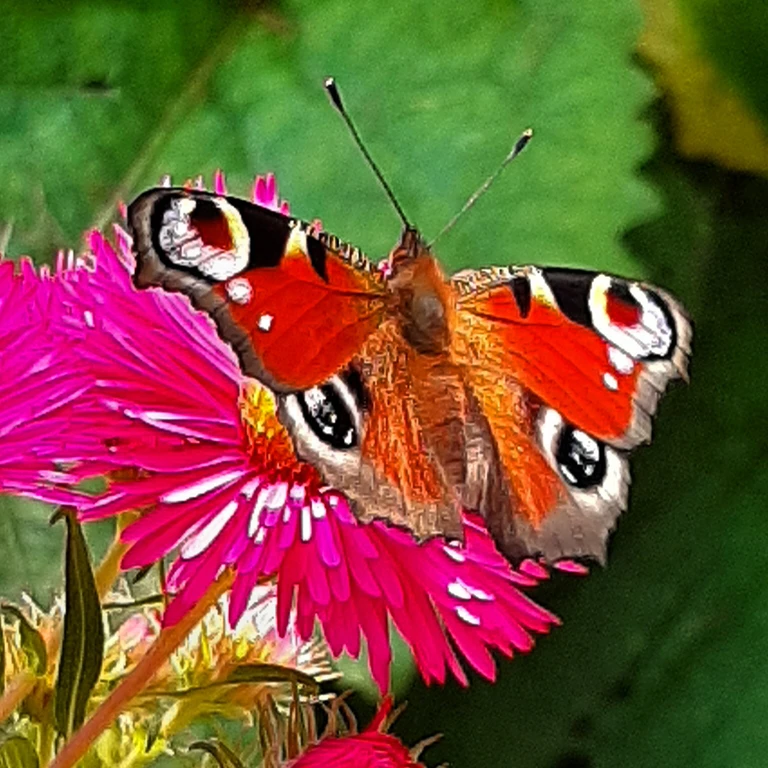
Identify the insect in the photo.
Aglais io
